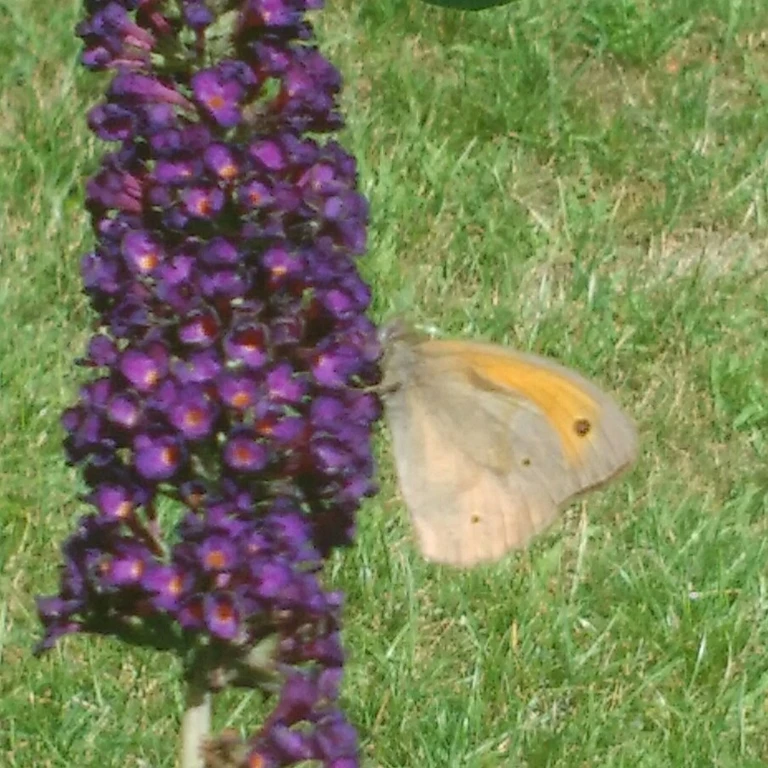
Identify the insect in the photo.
Maniola jurtina
